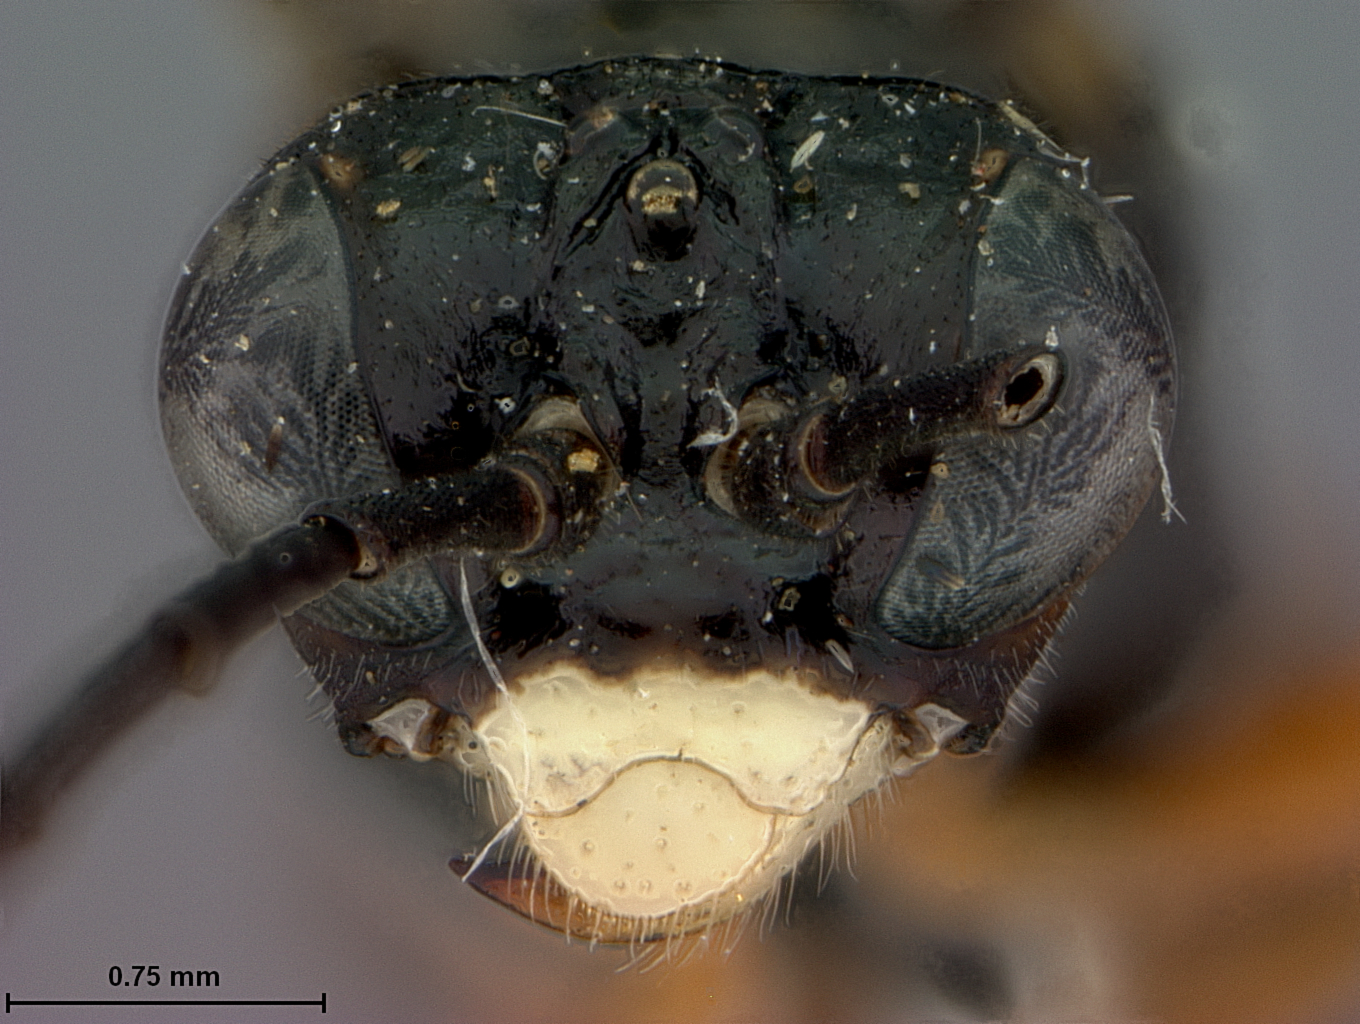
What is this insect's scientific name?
Tenthredo sectiliformis
